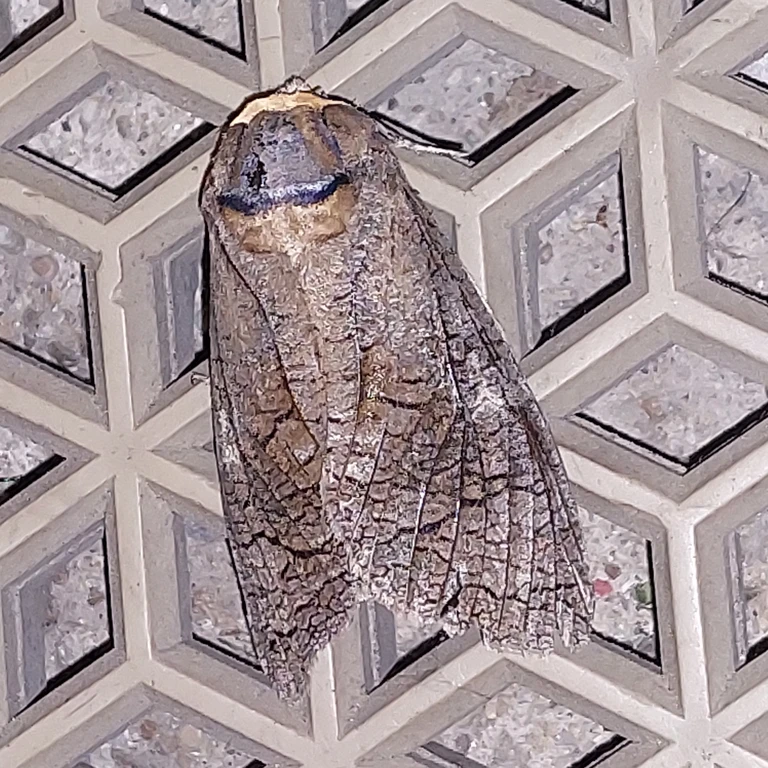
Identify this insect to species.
Cossus cossus
